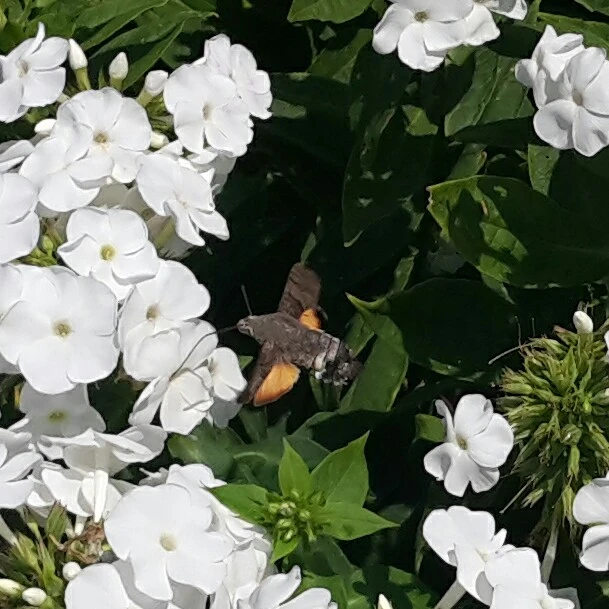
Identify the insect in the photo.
Macroglossum stellatarum
